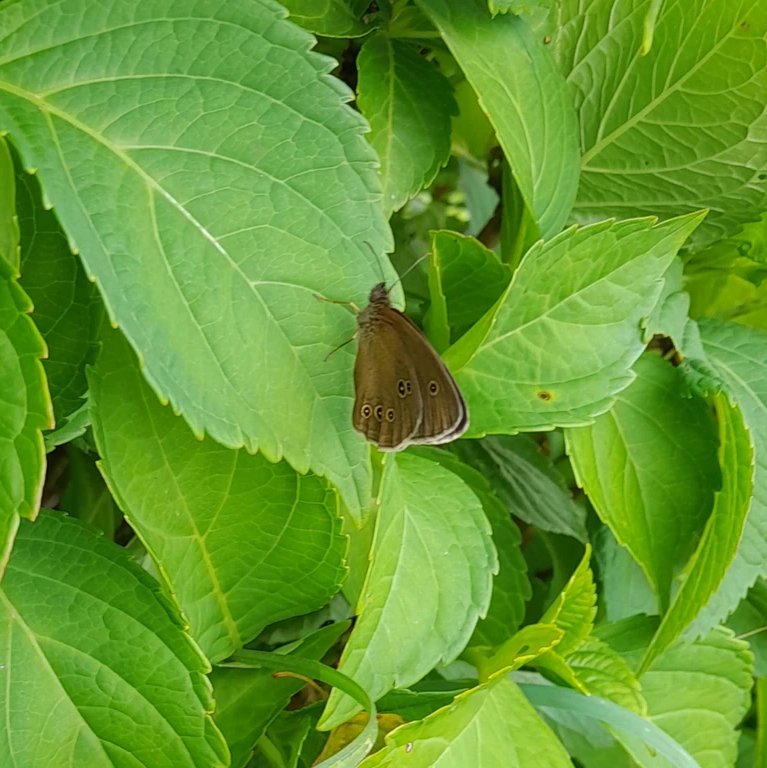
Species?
Aphantopus hyperantus
